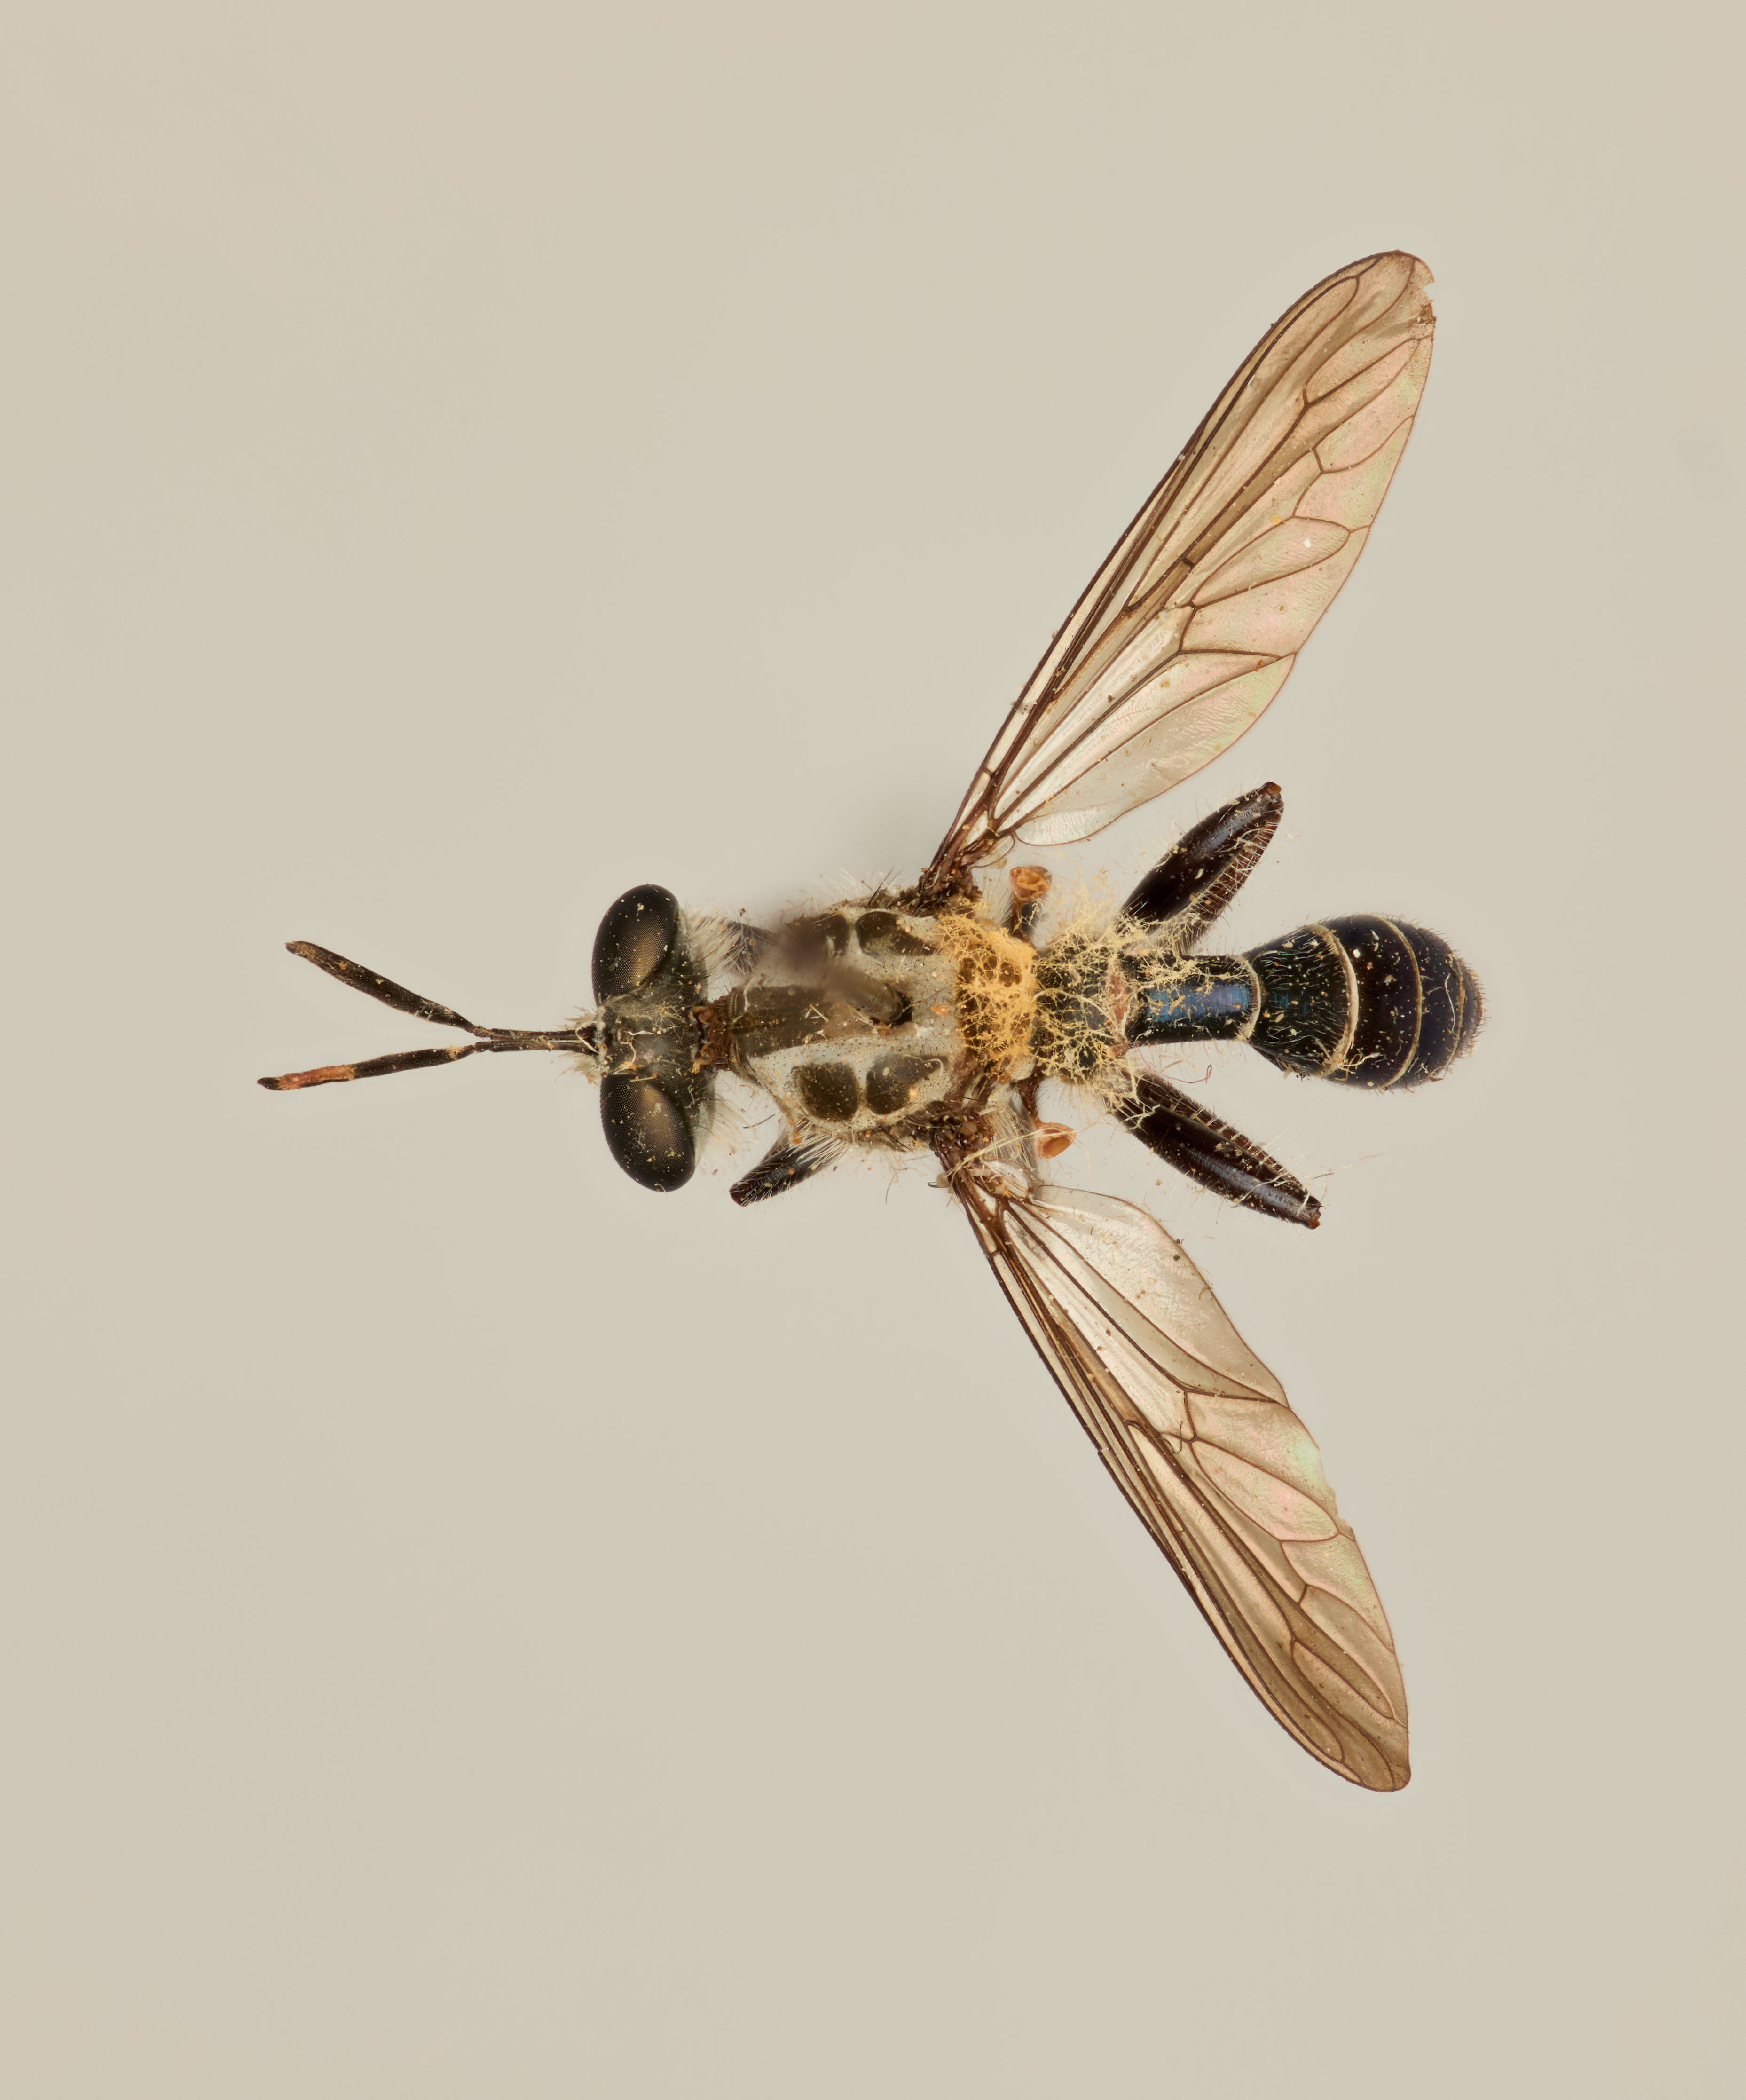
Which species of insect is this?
Rhopalogaster bella
